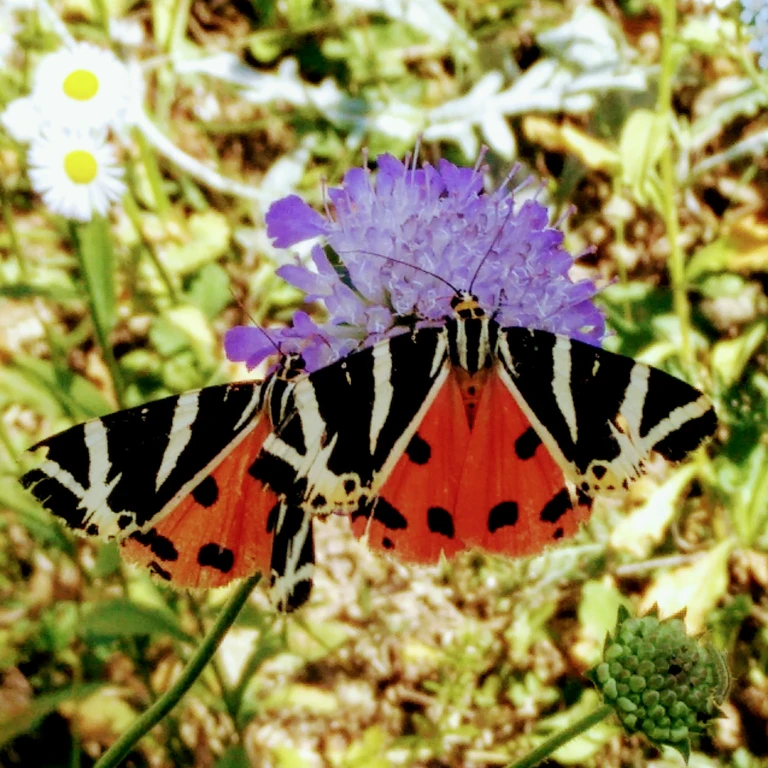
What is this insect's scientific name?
Euplagia quadripunctaria
